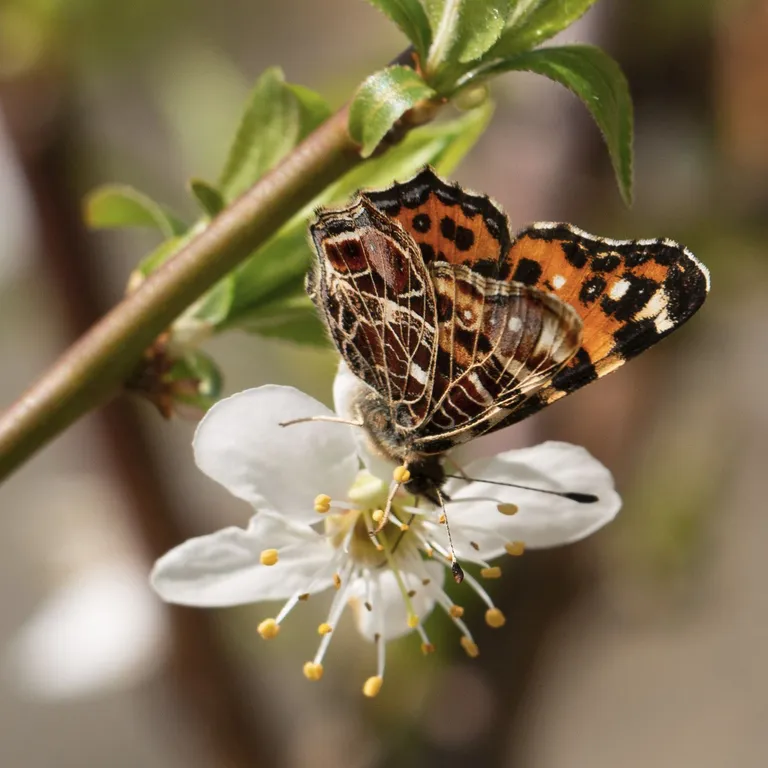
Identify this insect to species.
Araschnia levana
